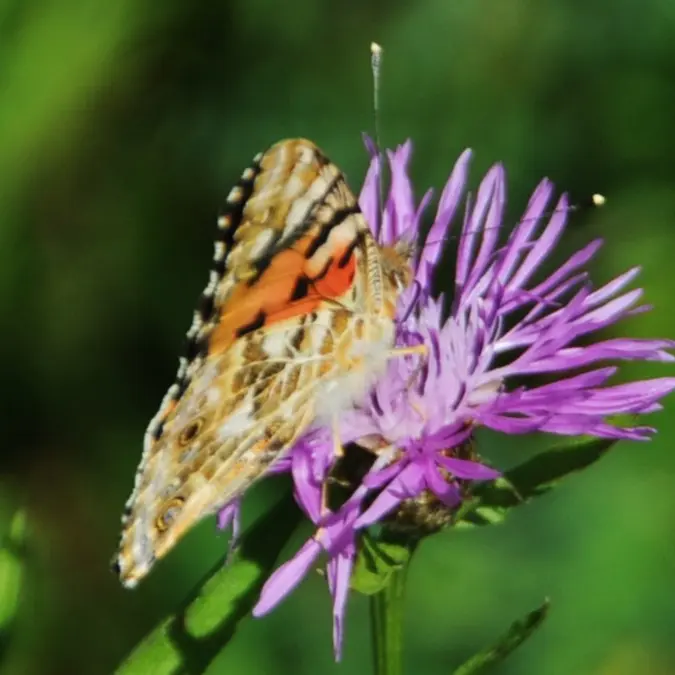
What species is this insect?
Vanessa cardui
